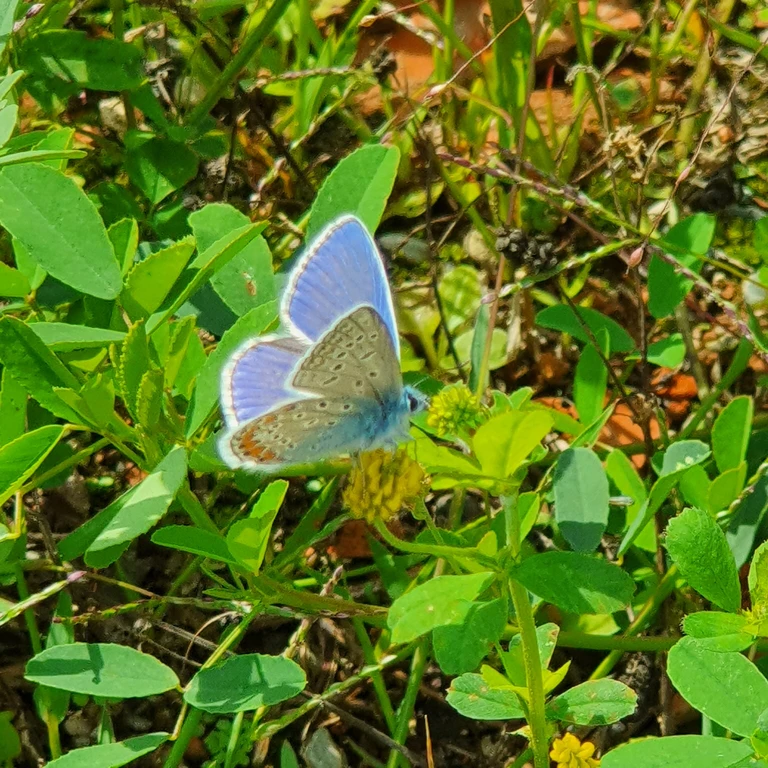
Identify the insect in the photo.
Polyommatus icarus
